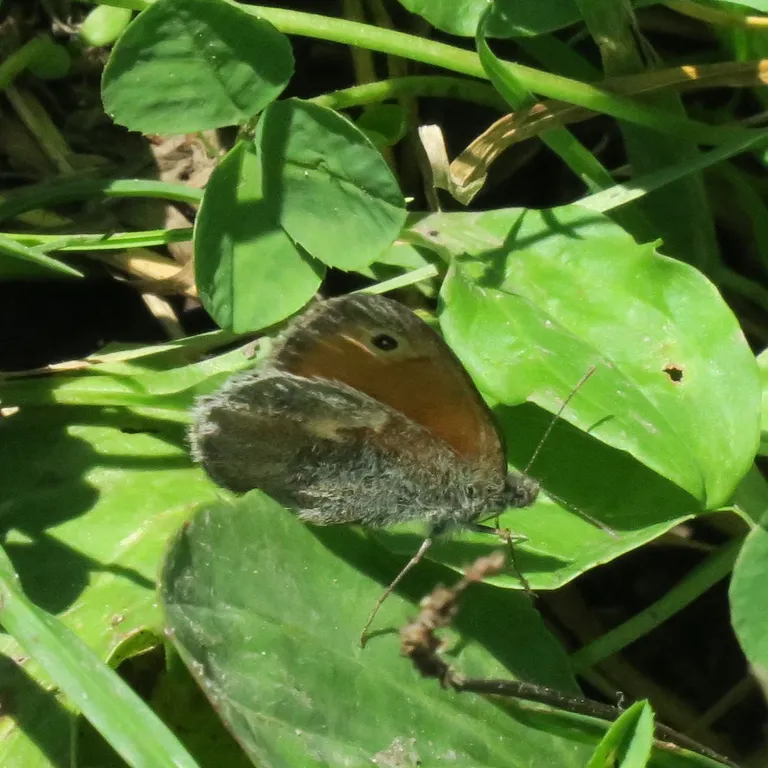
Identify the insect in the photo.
Coenonympha pamphilus
